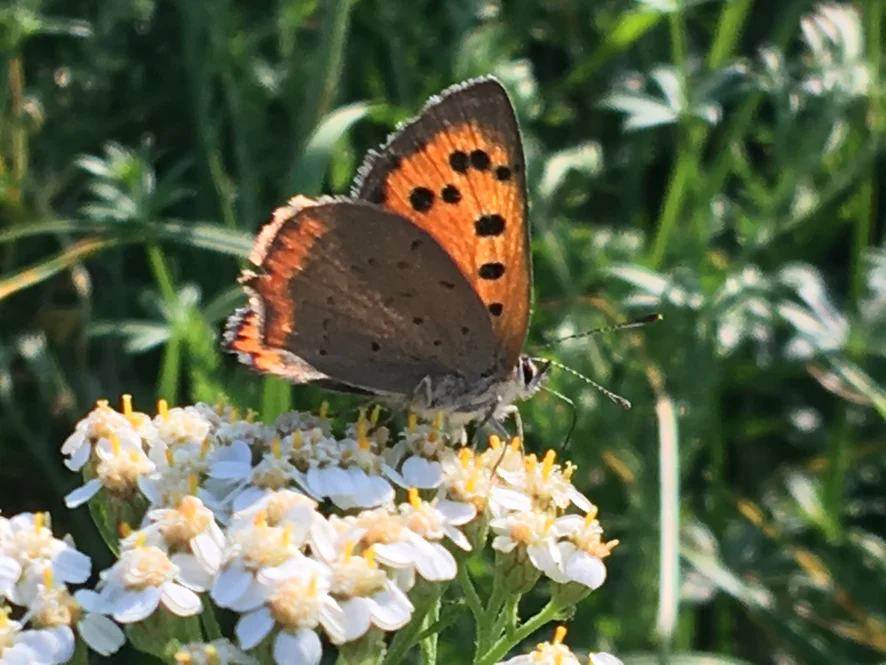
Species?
Lycaena phlaeas
